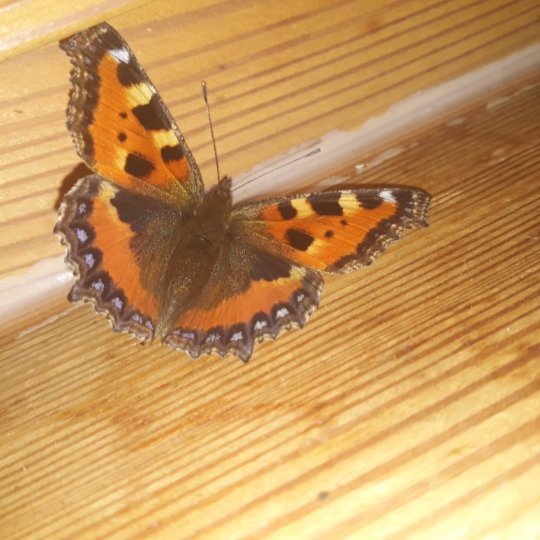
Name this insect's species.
Aglais urticae
